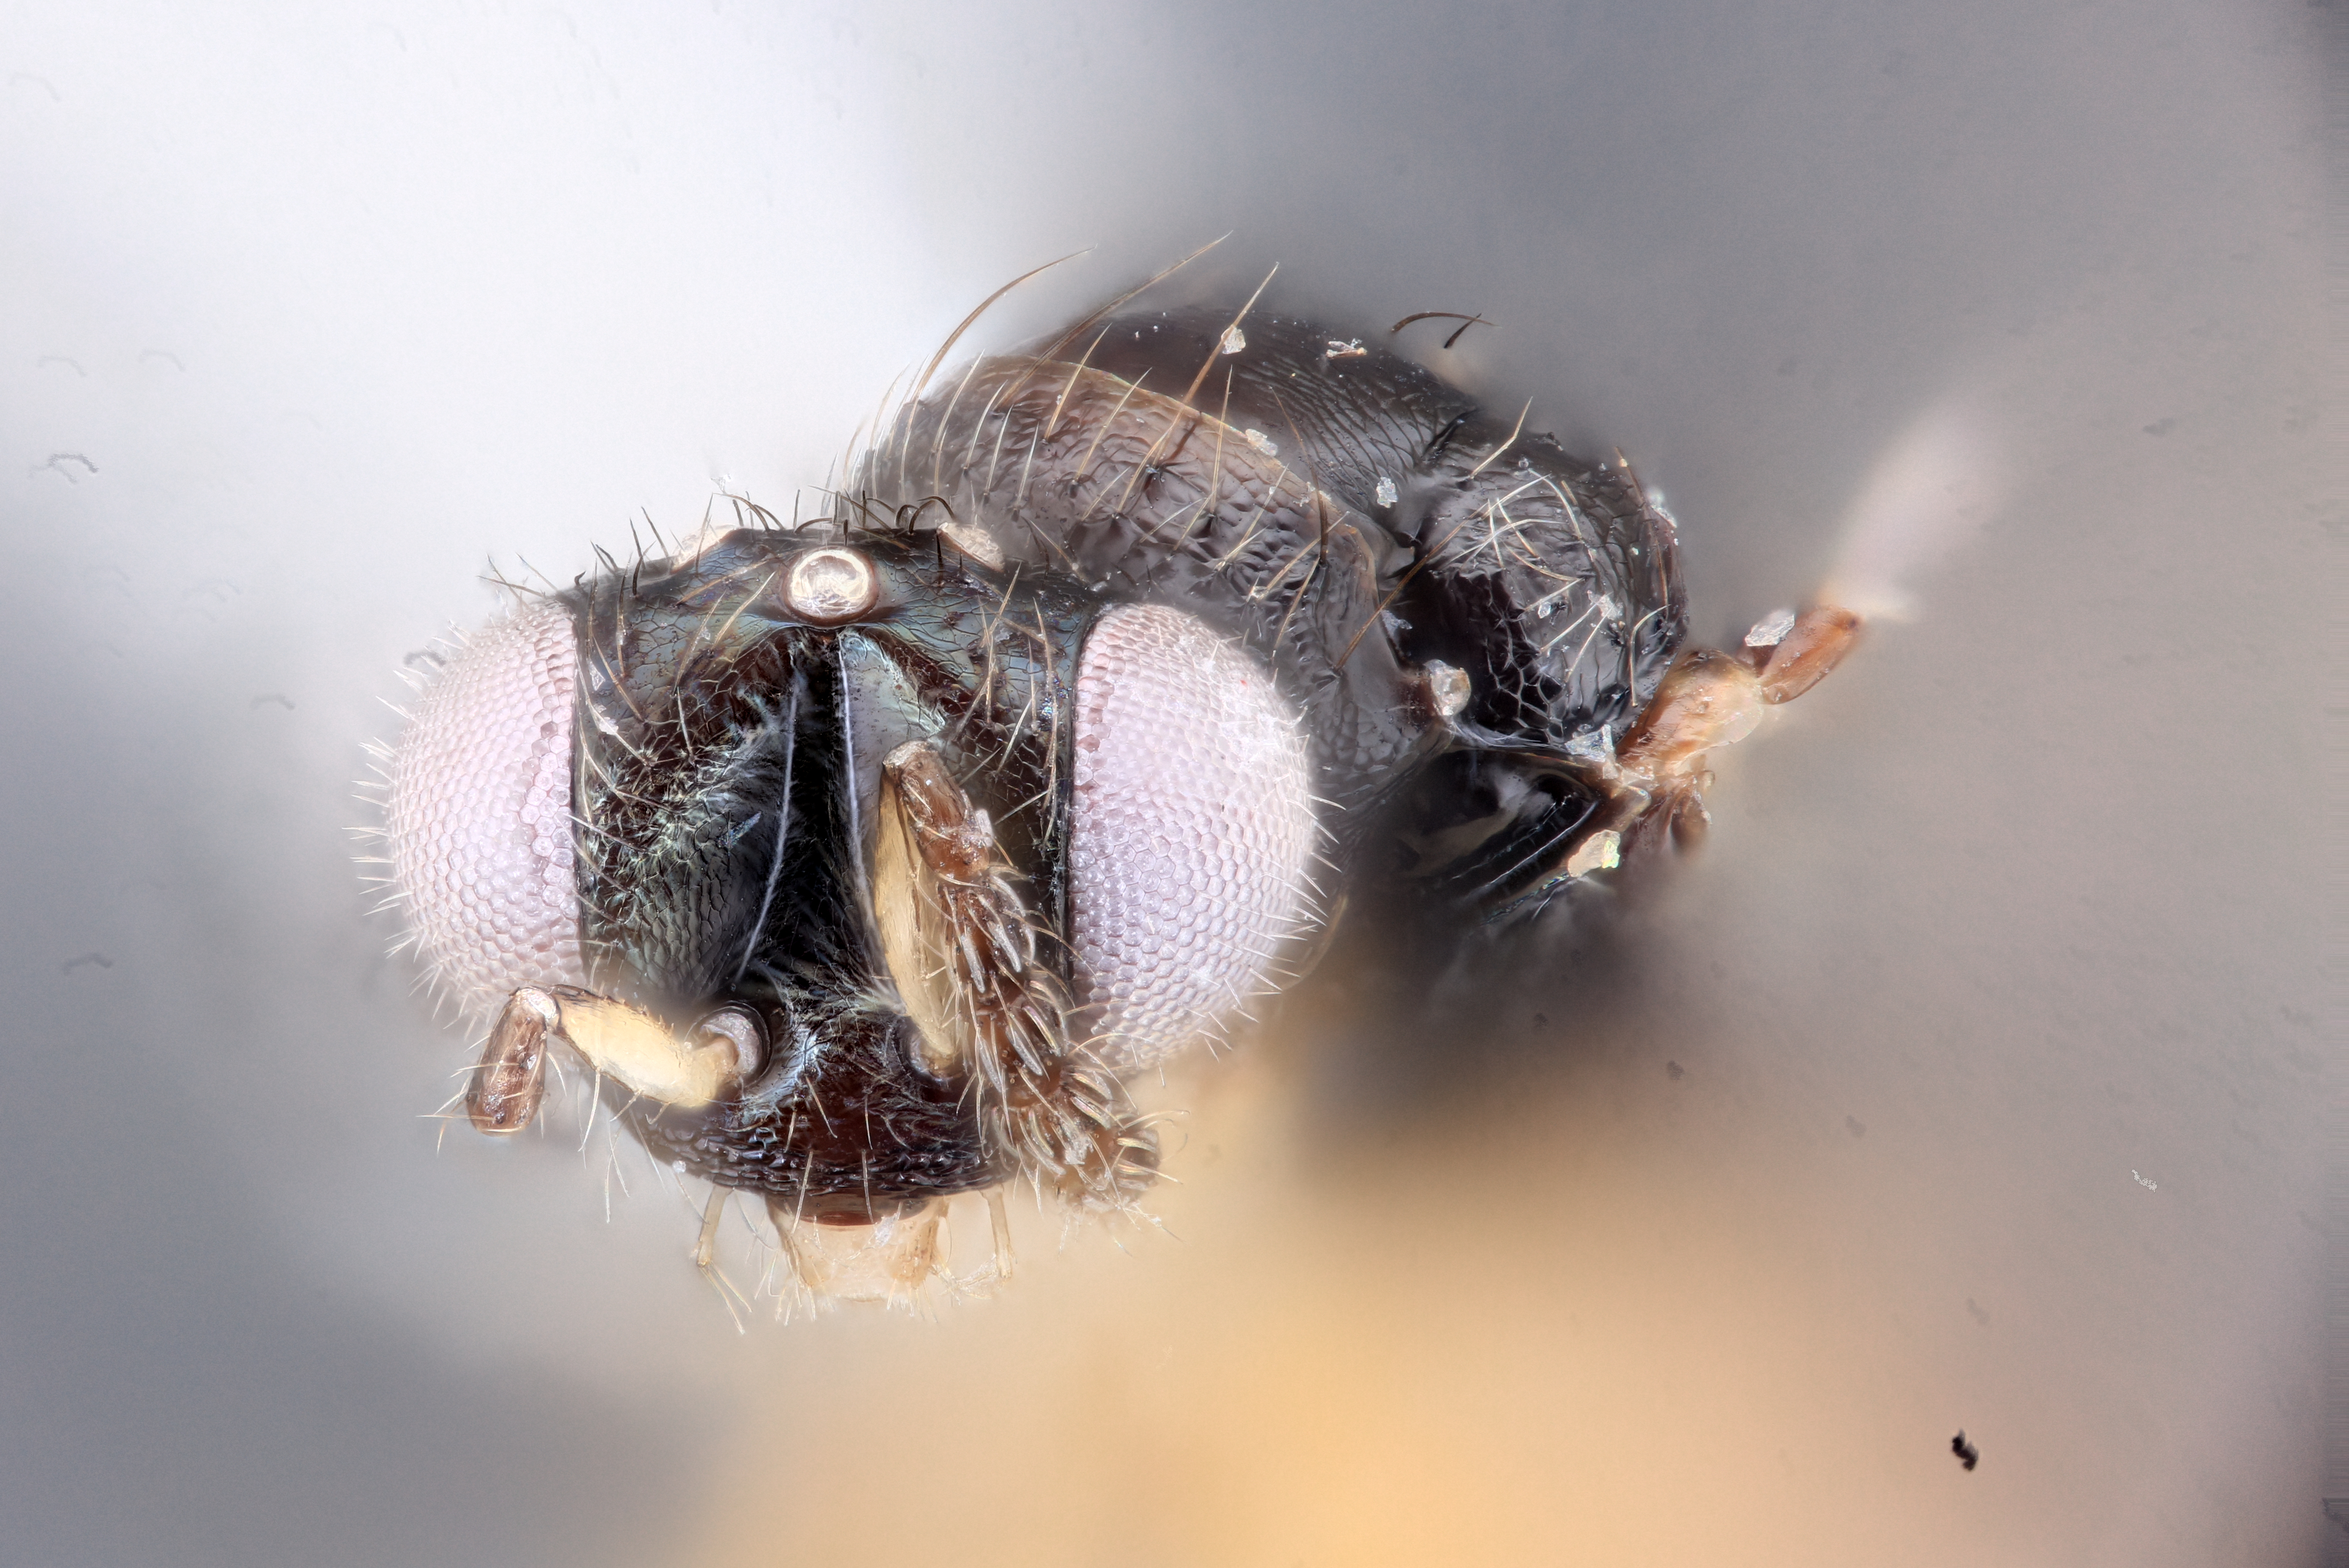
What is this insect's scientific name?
Elachertus loh
